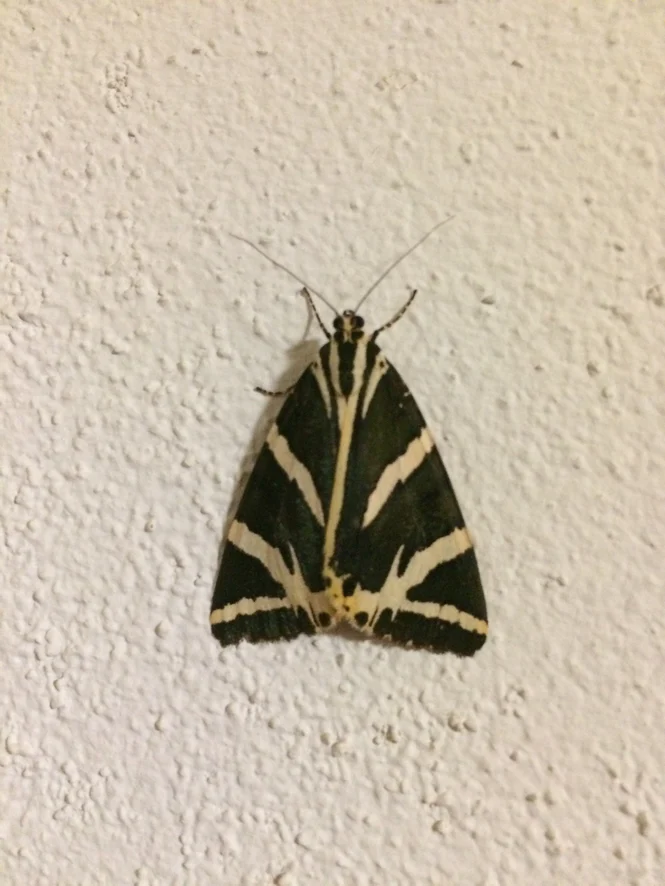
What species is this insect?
Euplagia quadripunctaria
